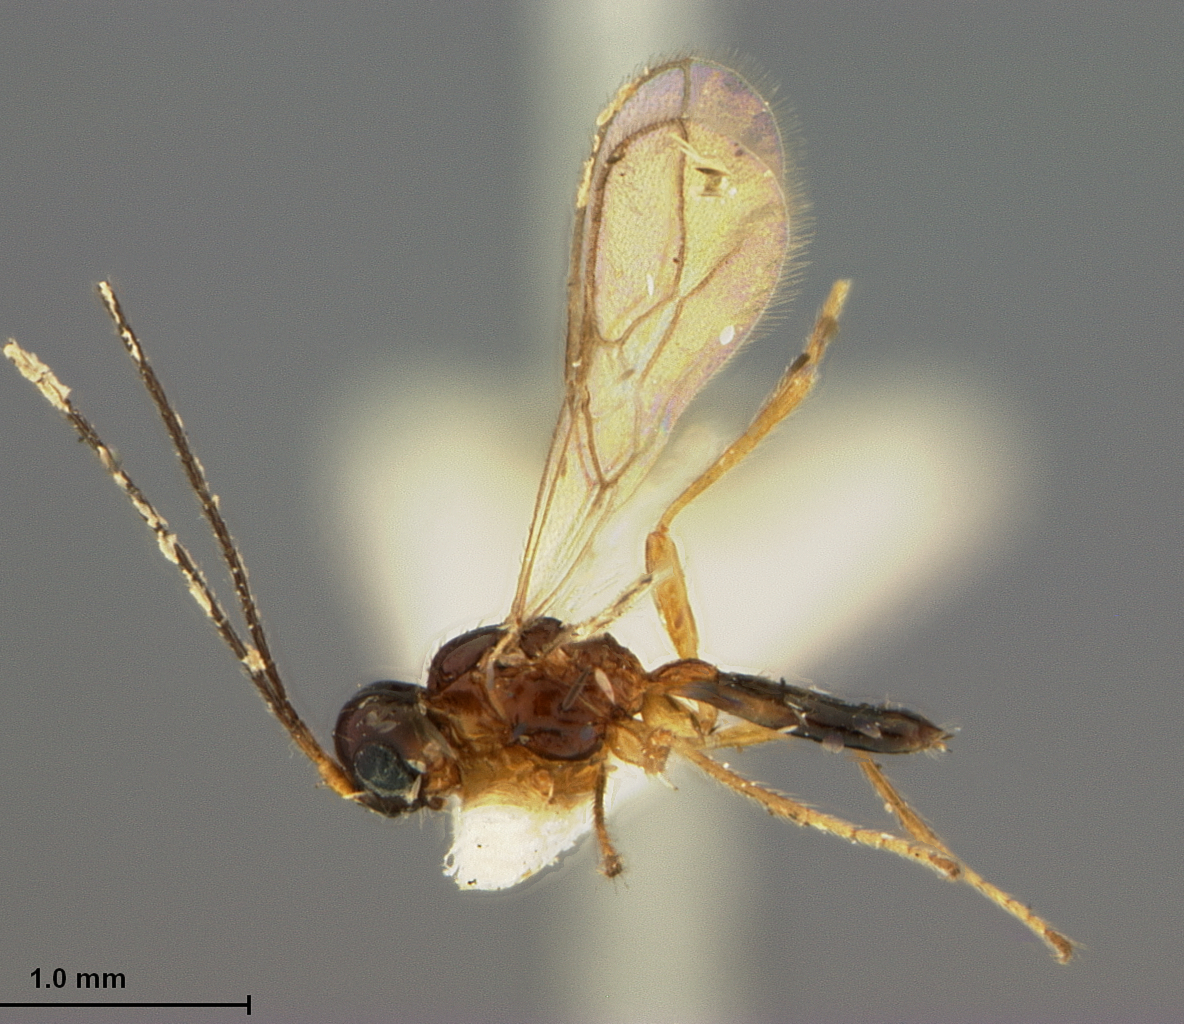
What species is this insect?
Phaenocarpa fungicola
